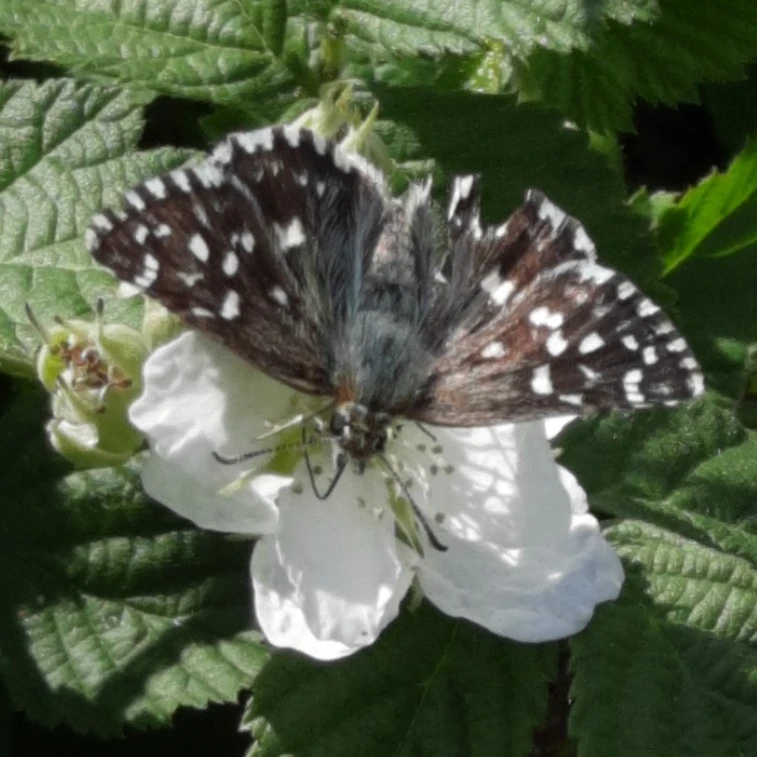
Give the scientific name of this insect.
Pyrgus malvae
